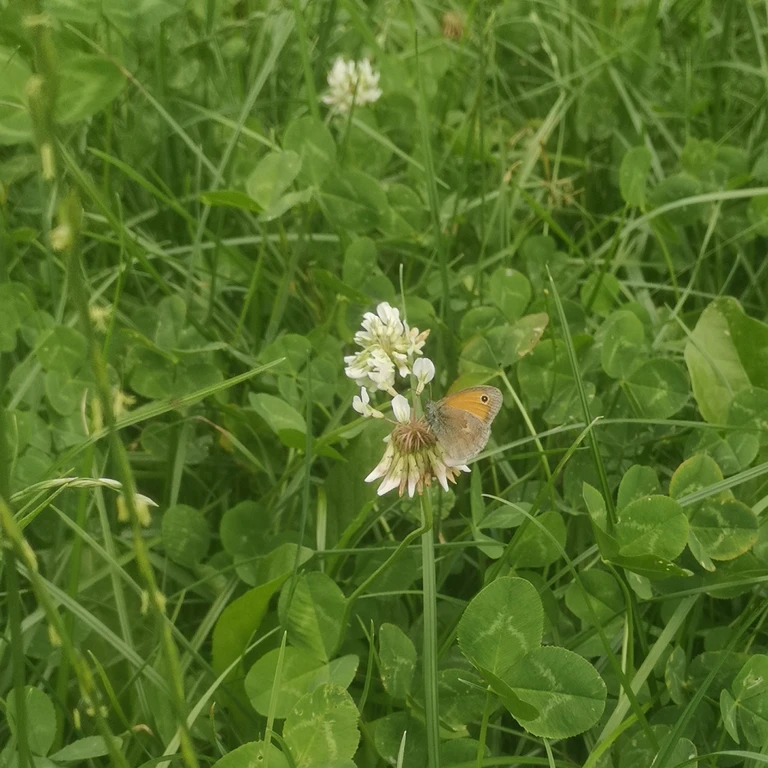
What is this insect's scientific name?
Coenonympha pamphilus
